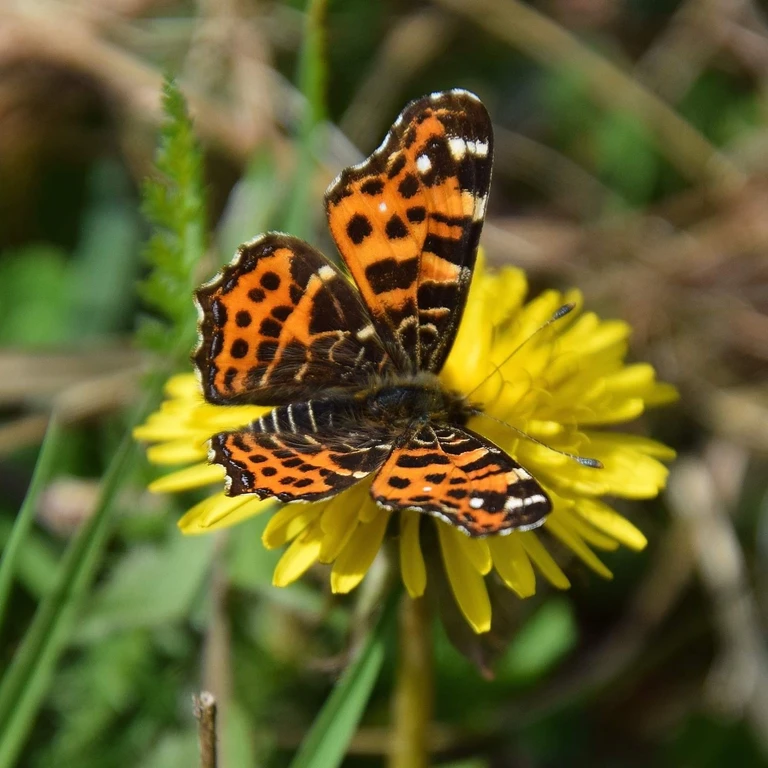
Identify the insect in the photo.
Araschnia levana
